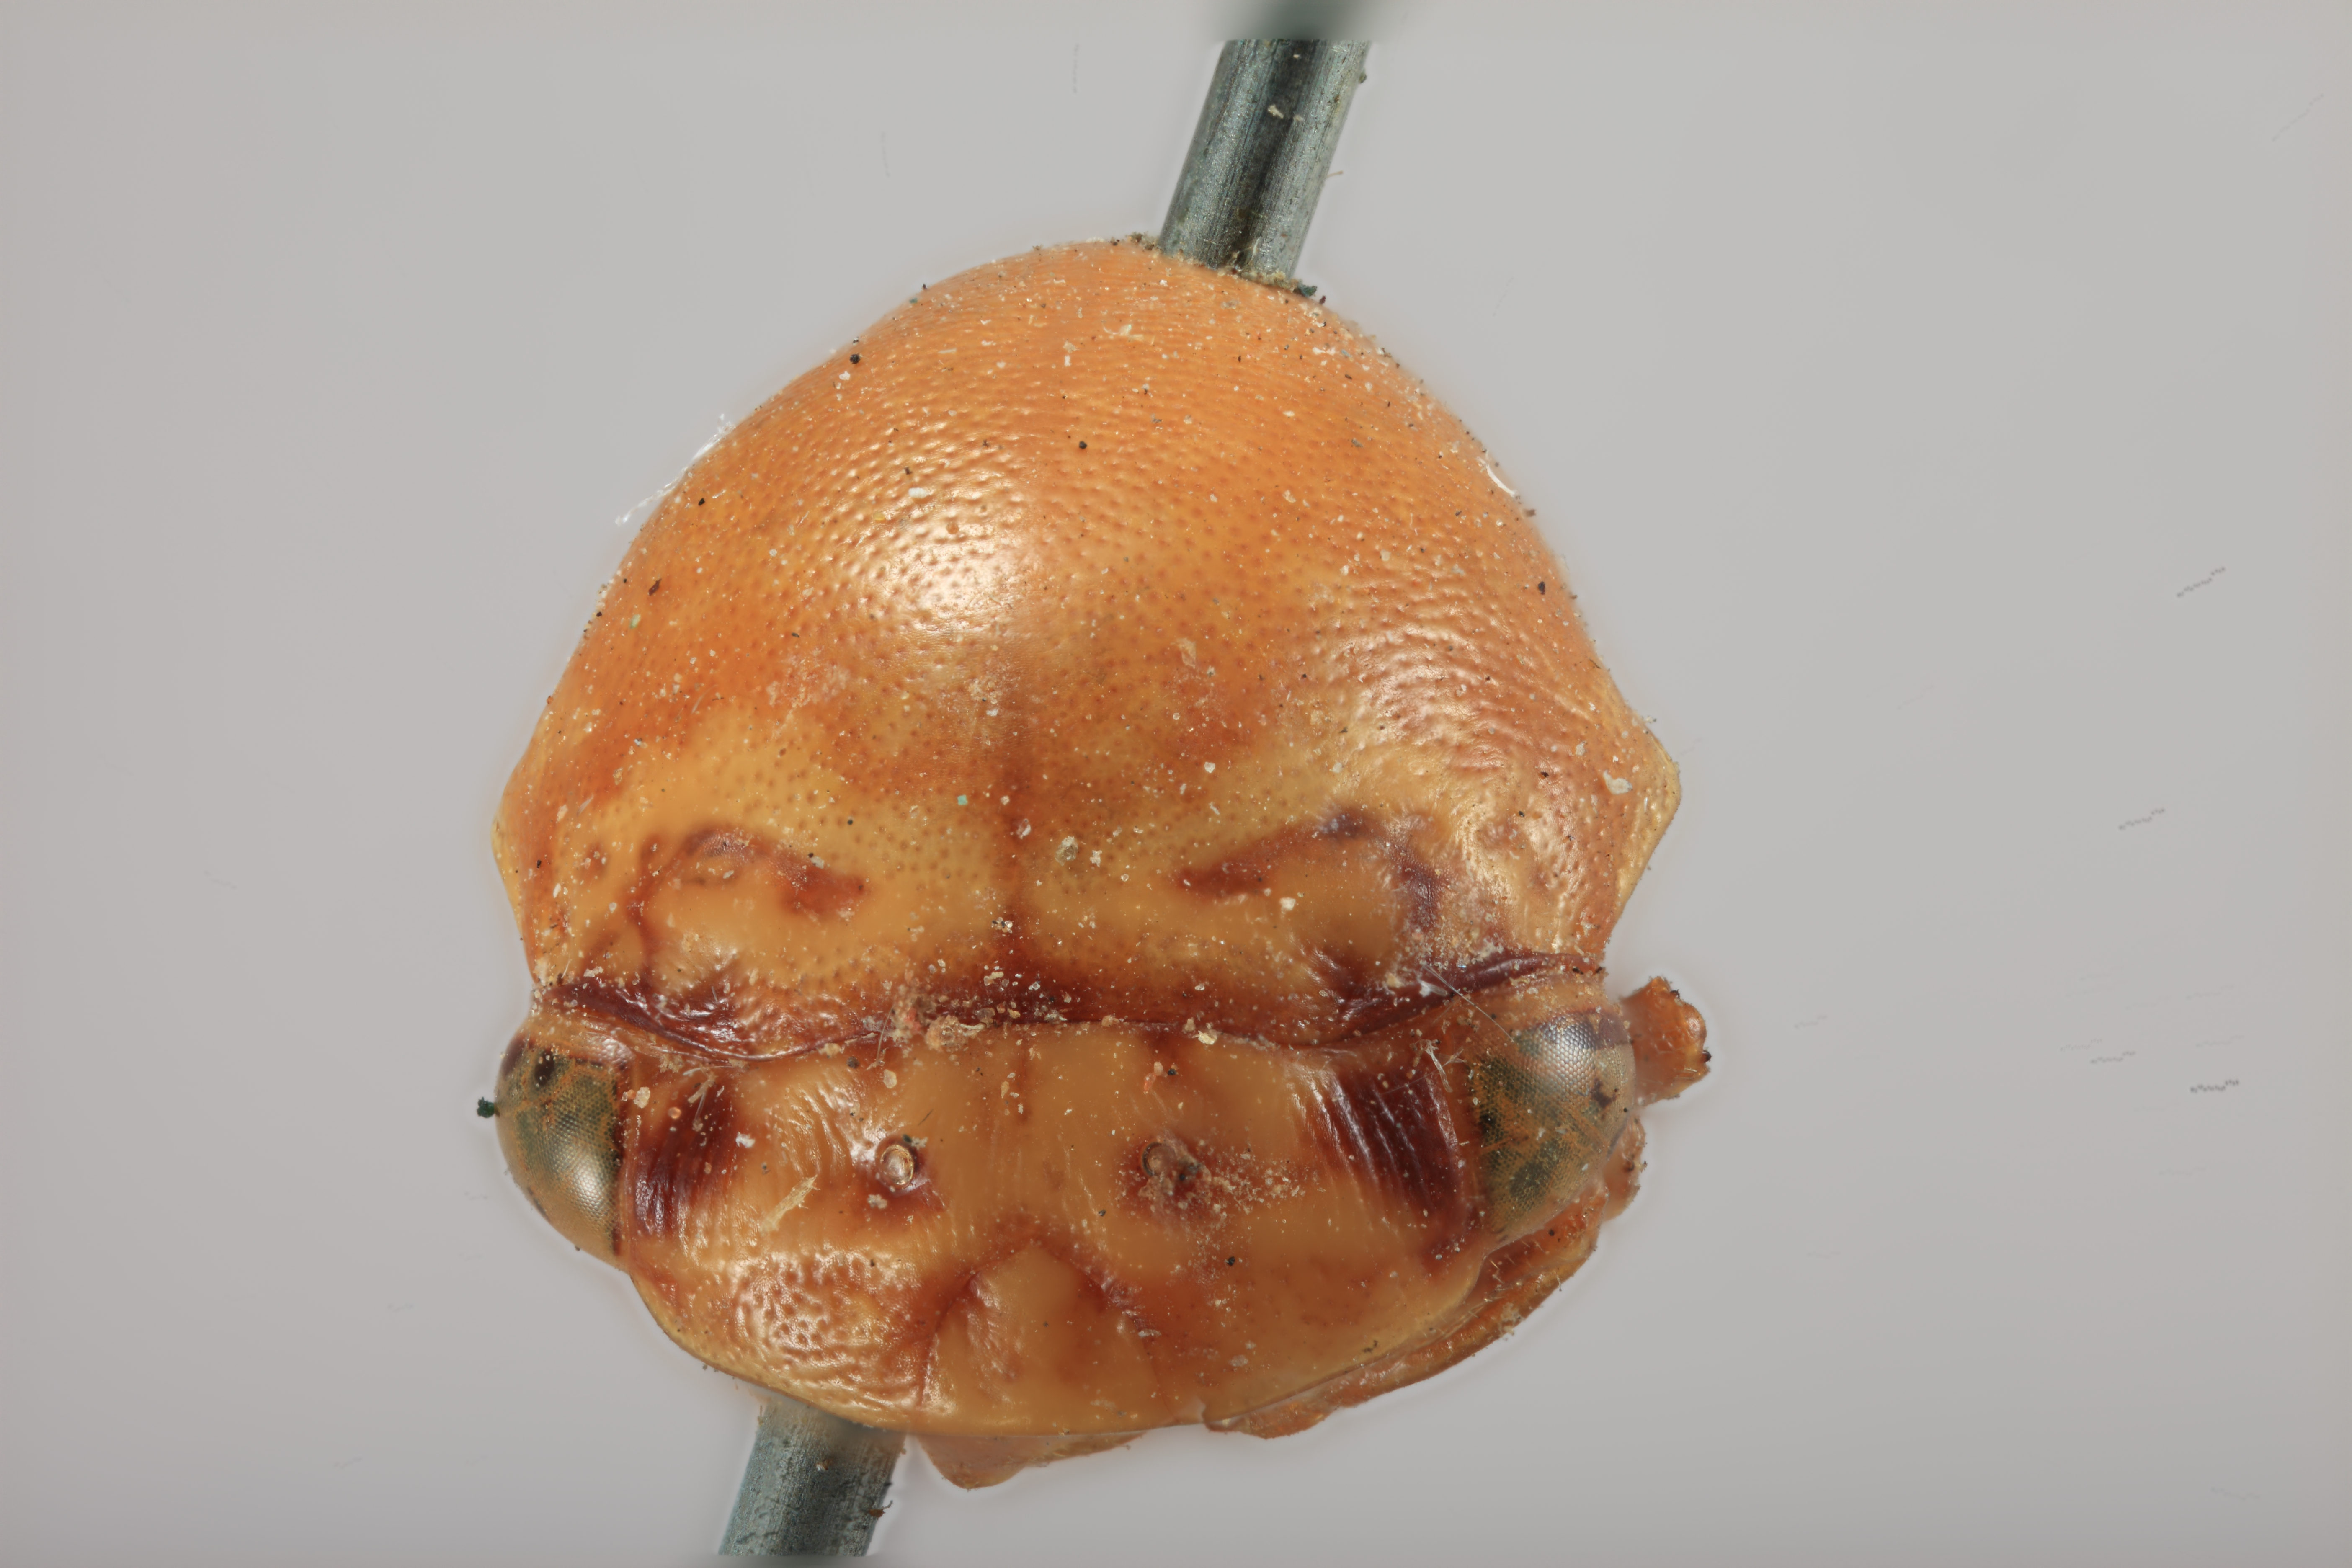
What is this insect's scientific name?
Stictopelta arizona
